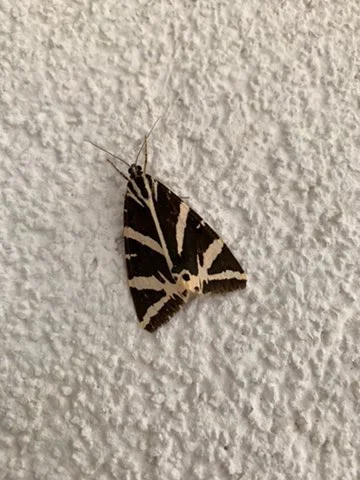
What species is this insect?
Euplagia quadripunctaria
